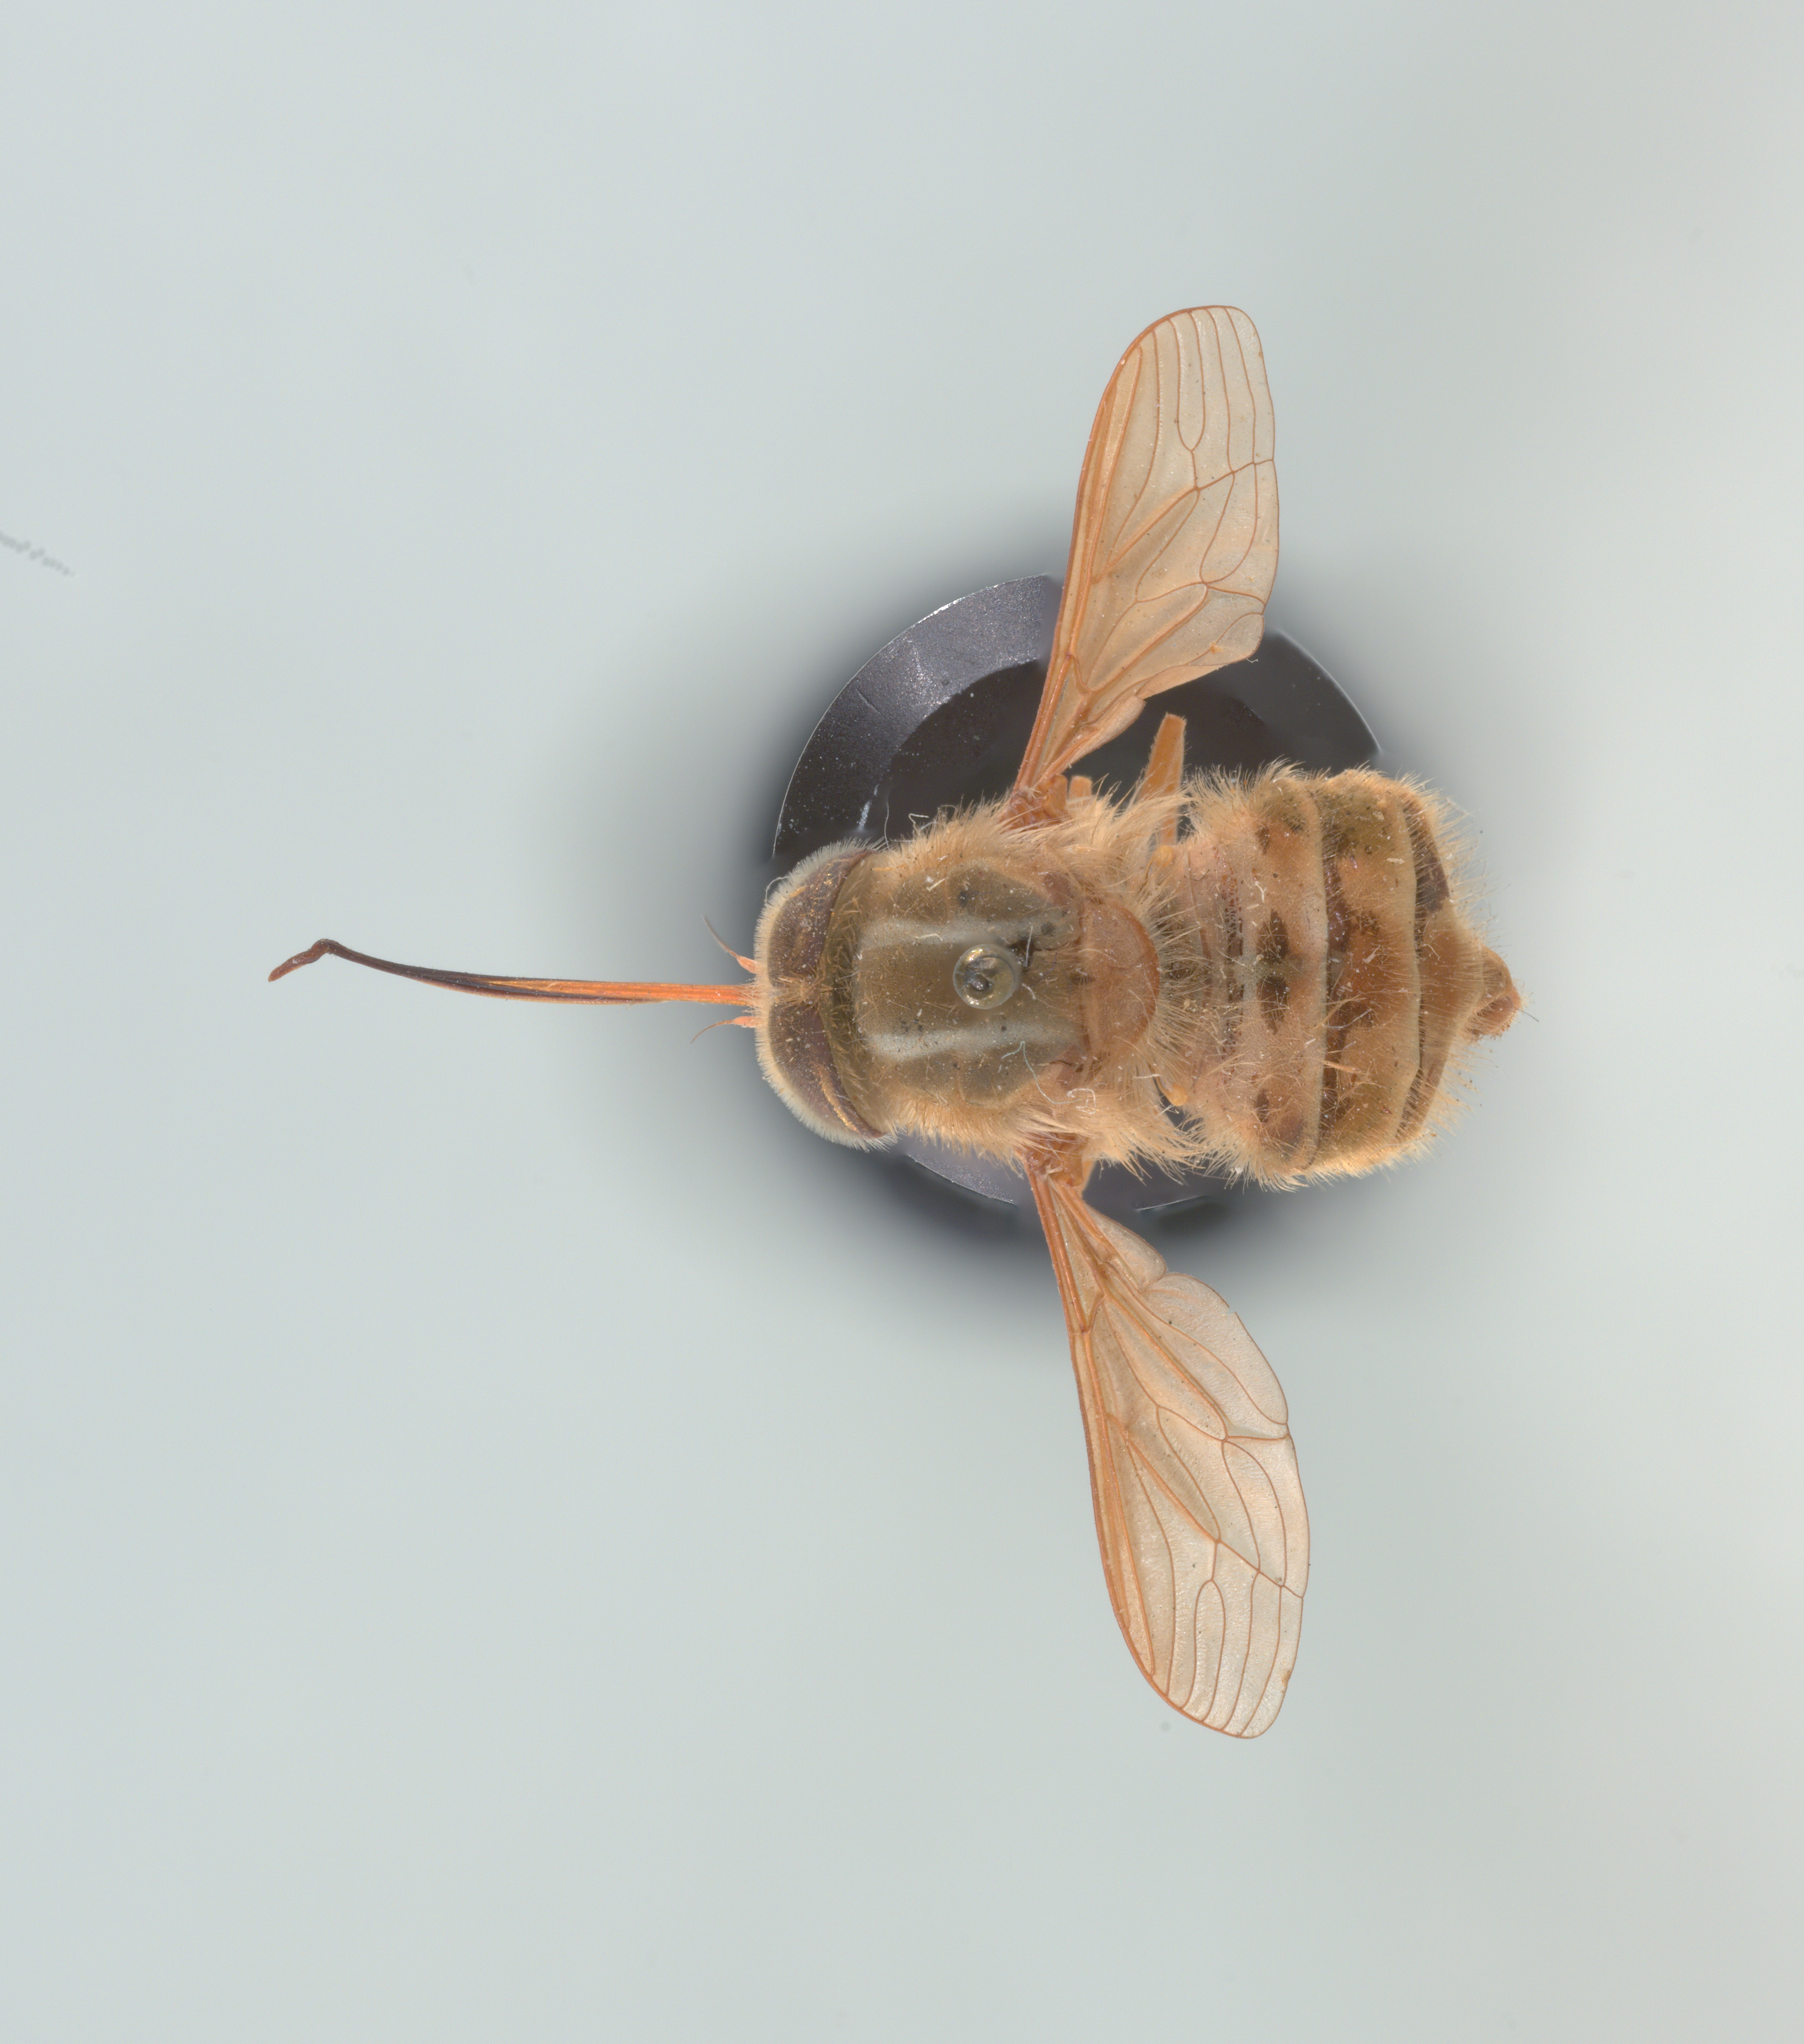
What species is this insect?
Trichophthalma subaurata
